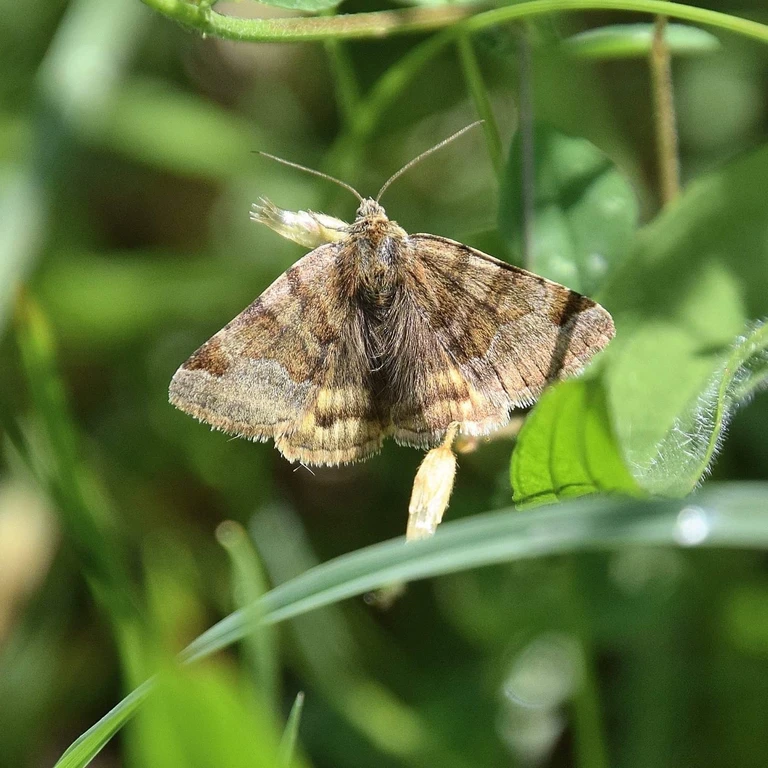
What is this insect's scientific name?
Euclidia glyphica
